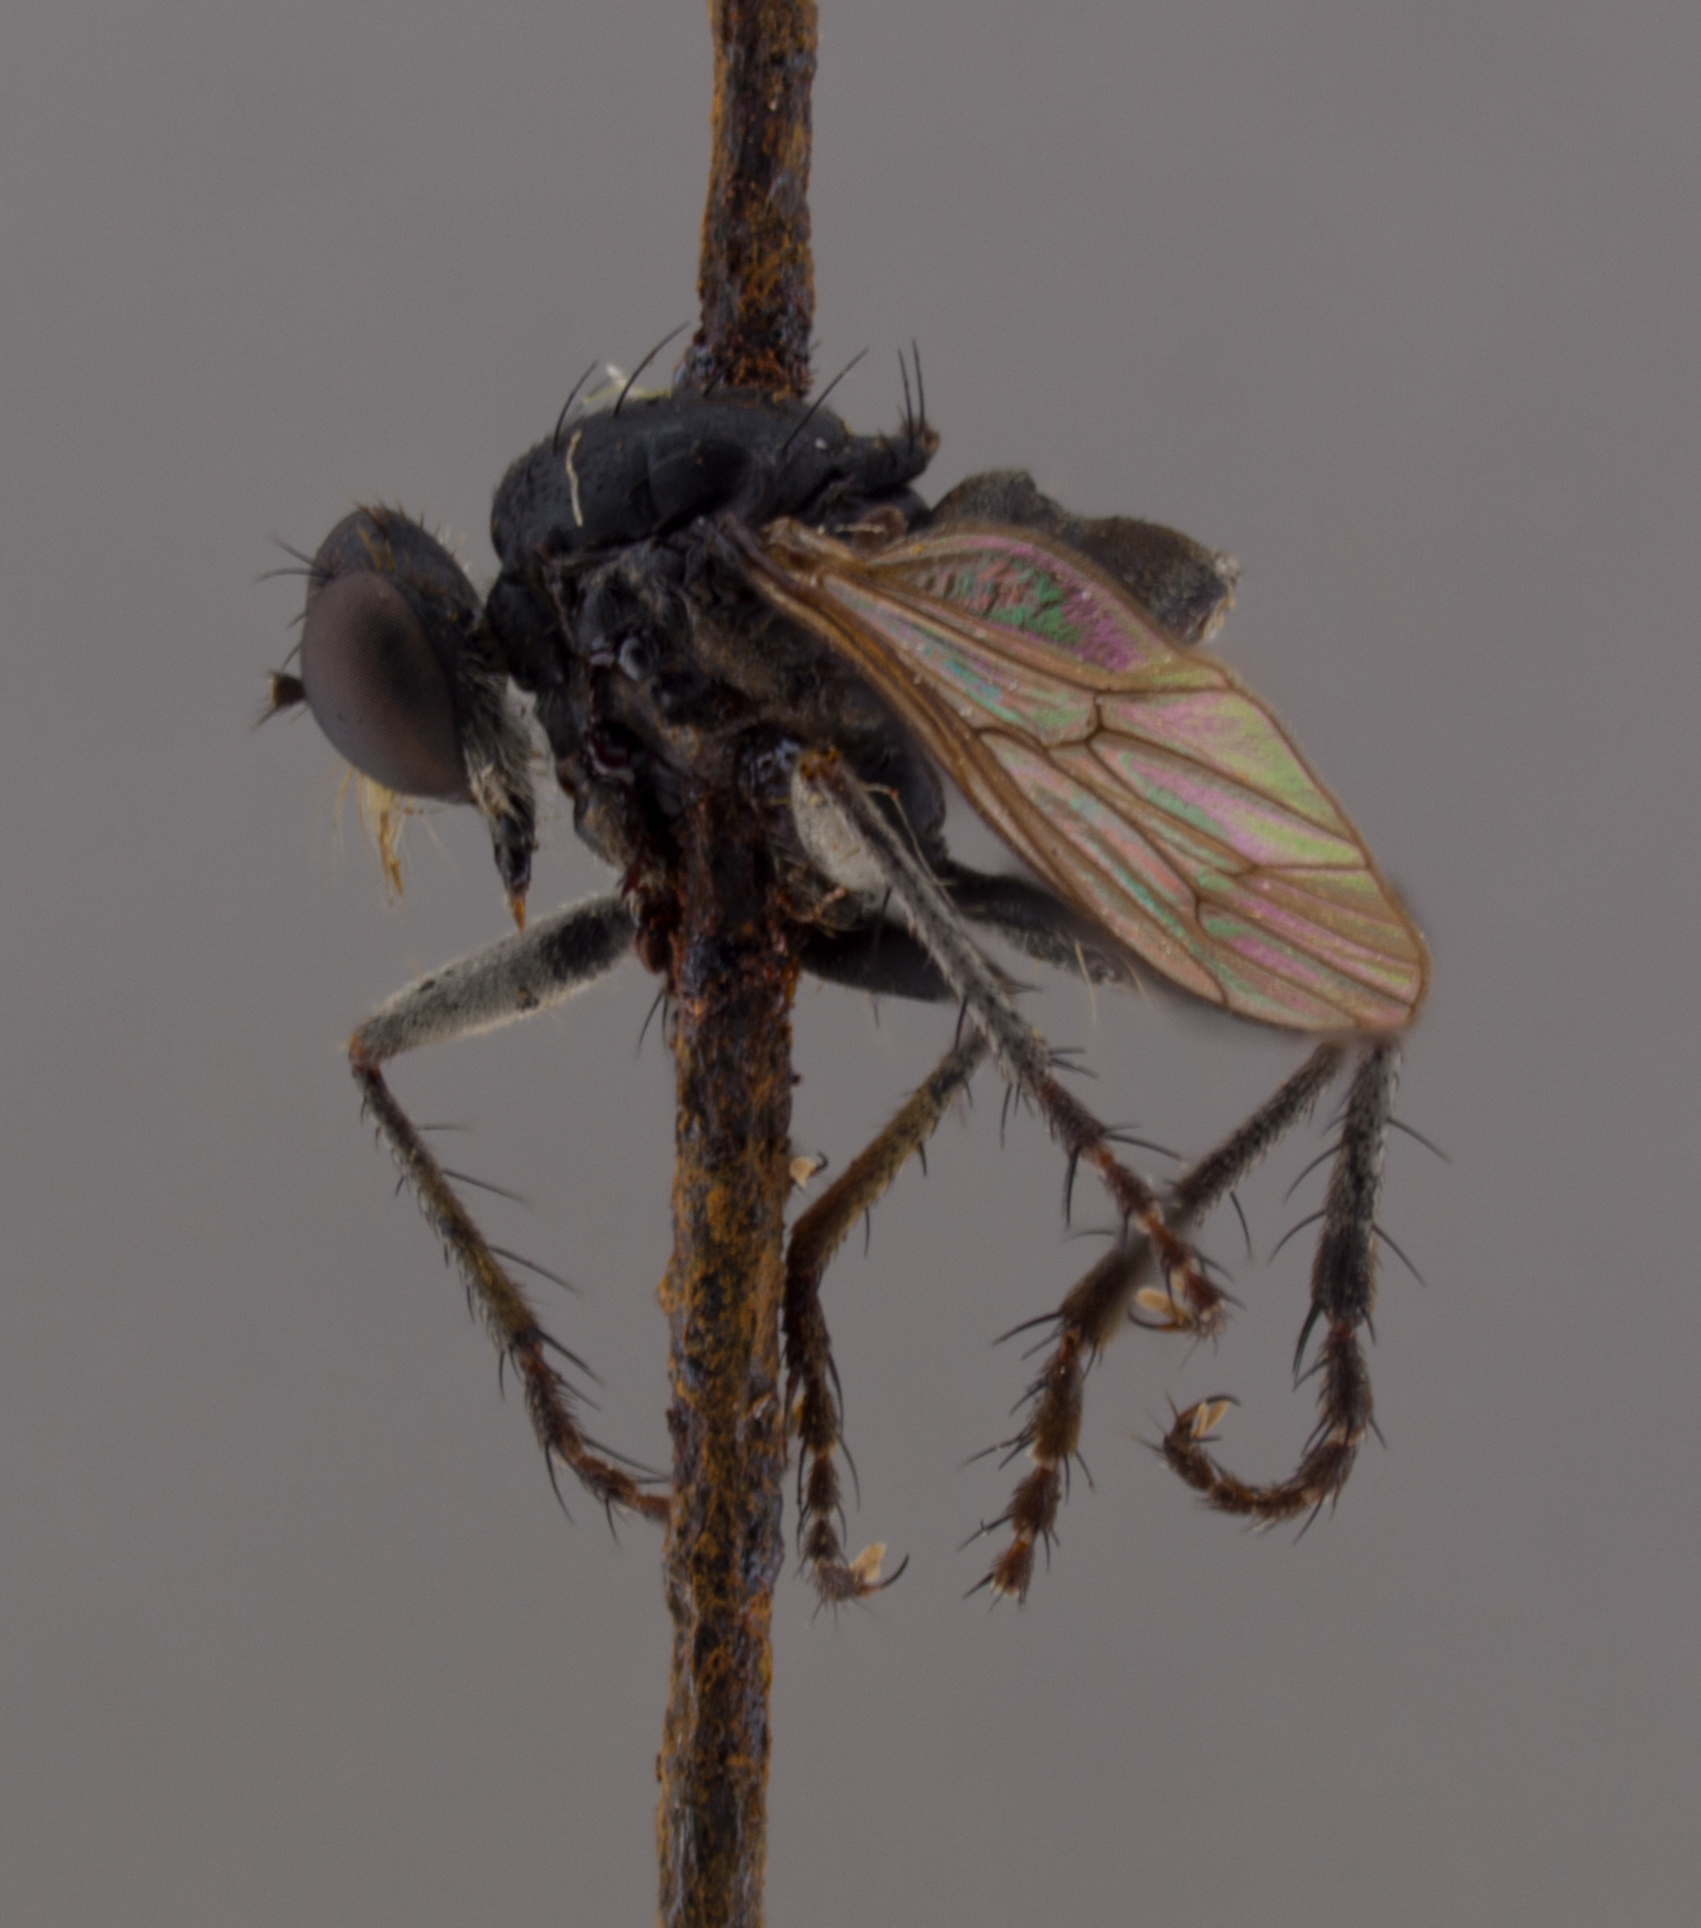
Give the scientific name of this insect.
Lasiopogon trivittatus
